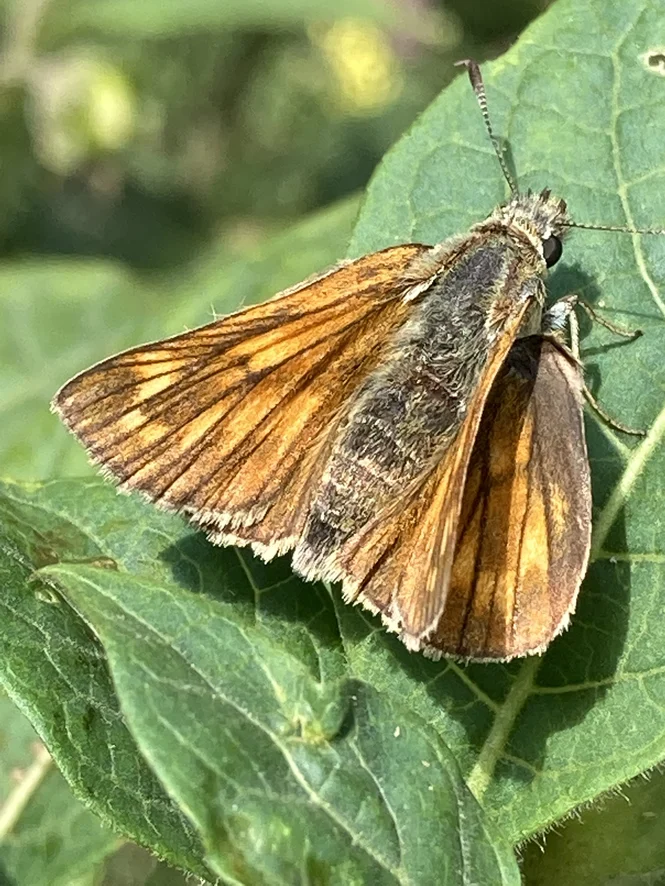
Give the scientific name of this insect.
Ochlodes sylvanus (also Ochlodes venata)
